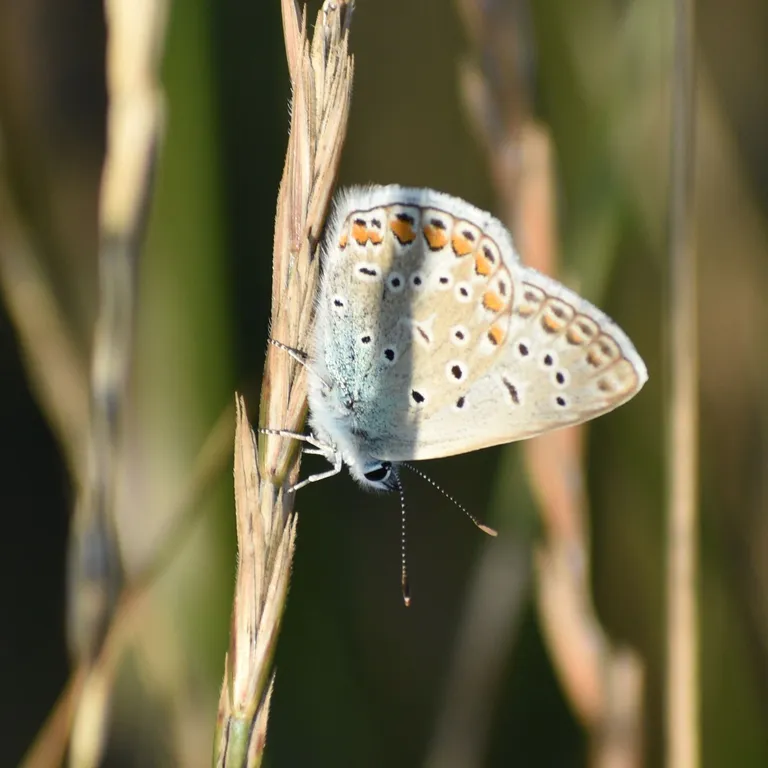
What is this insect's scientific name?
Polyommatus icarus
